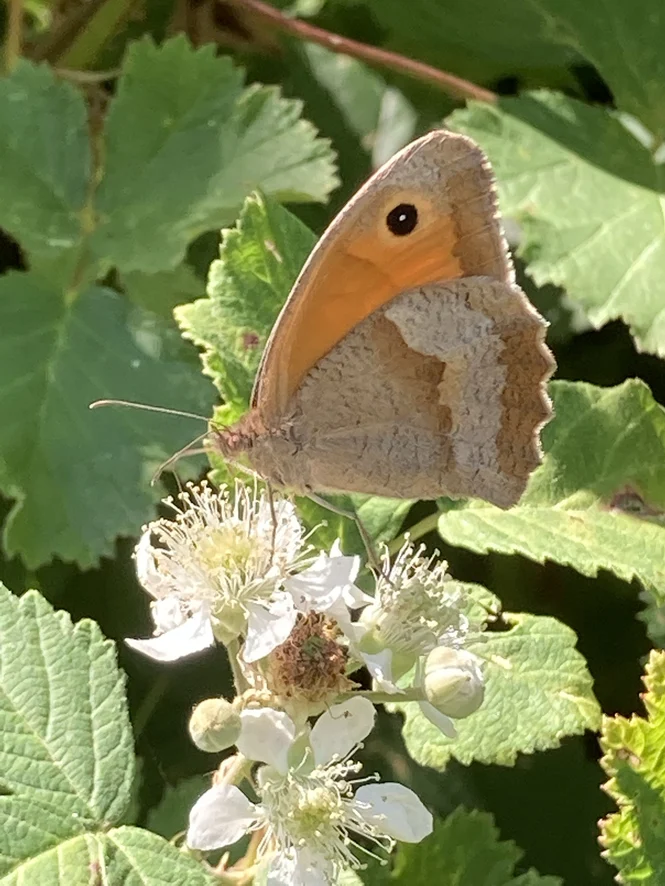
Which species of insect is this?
Maniola jurtina
